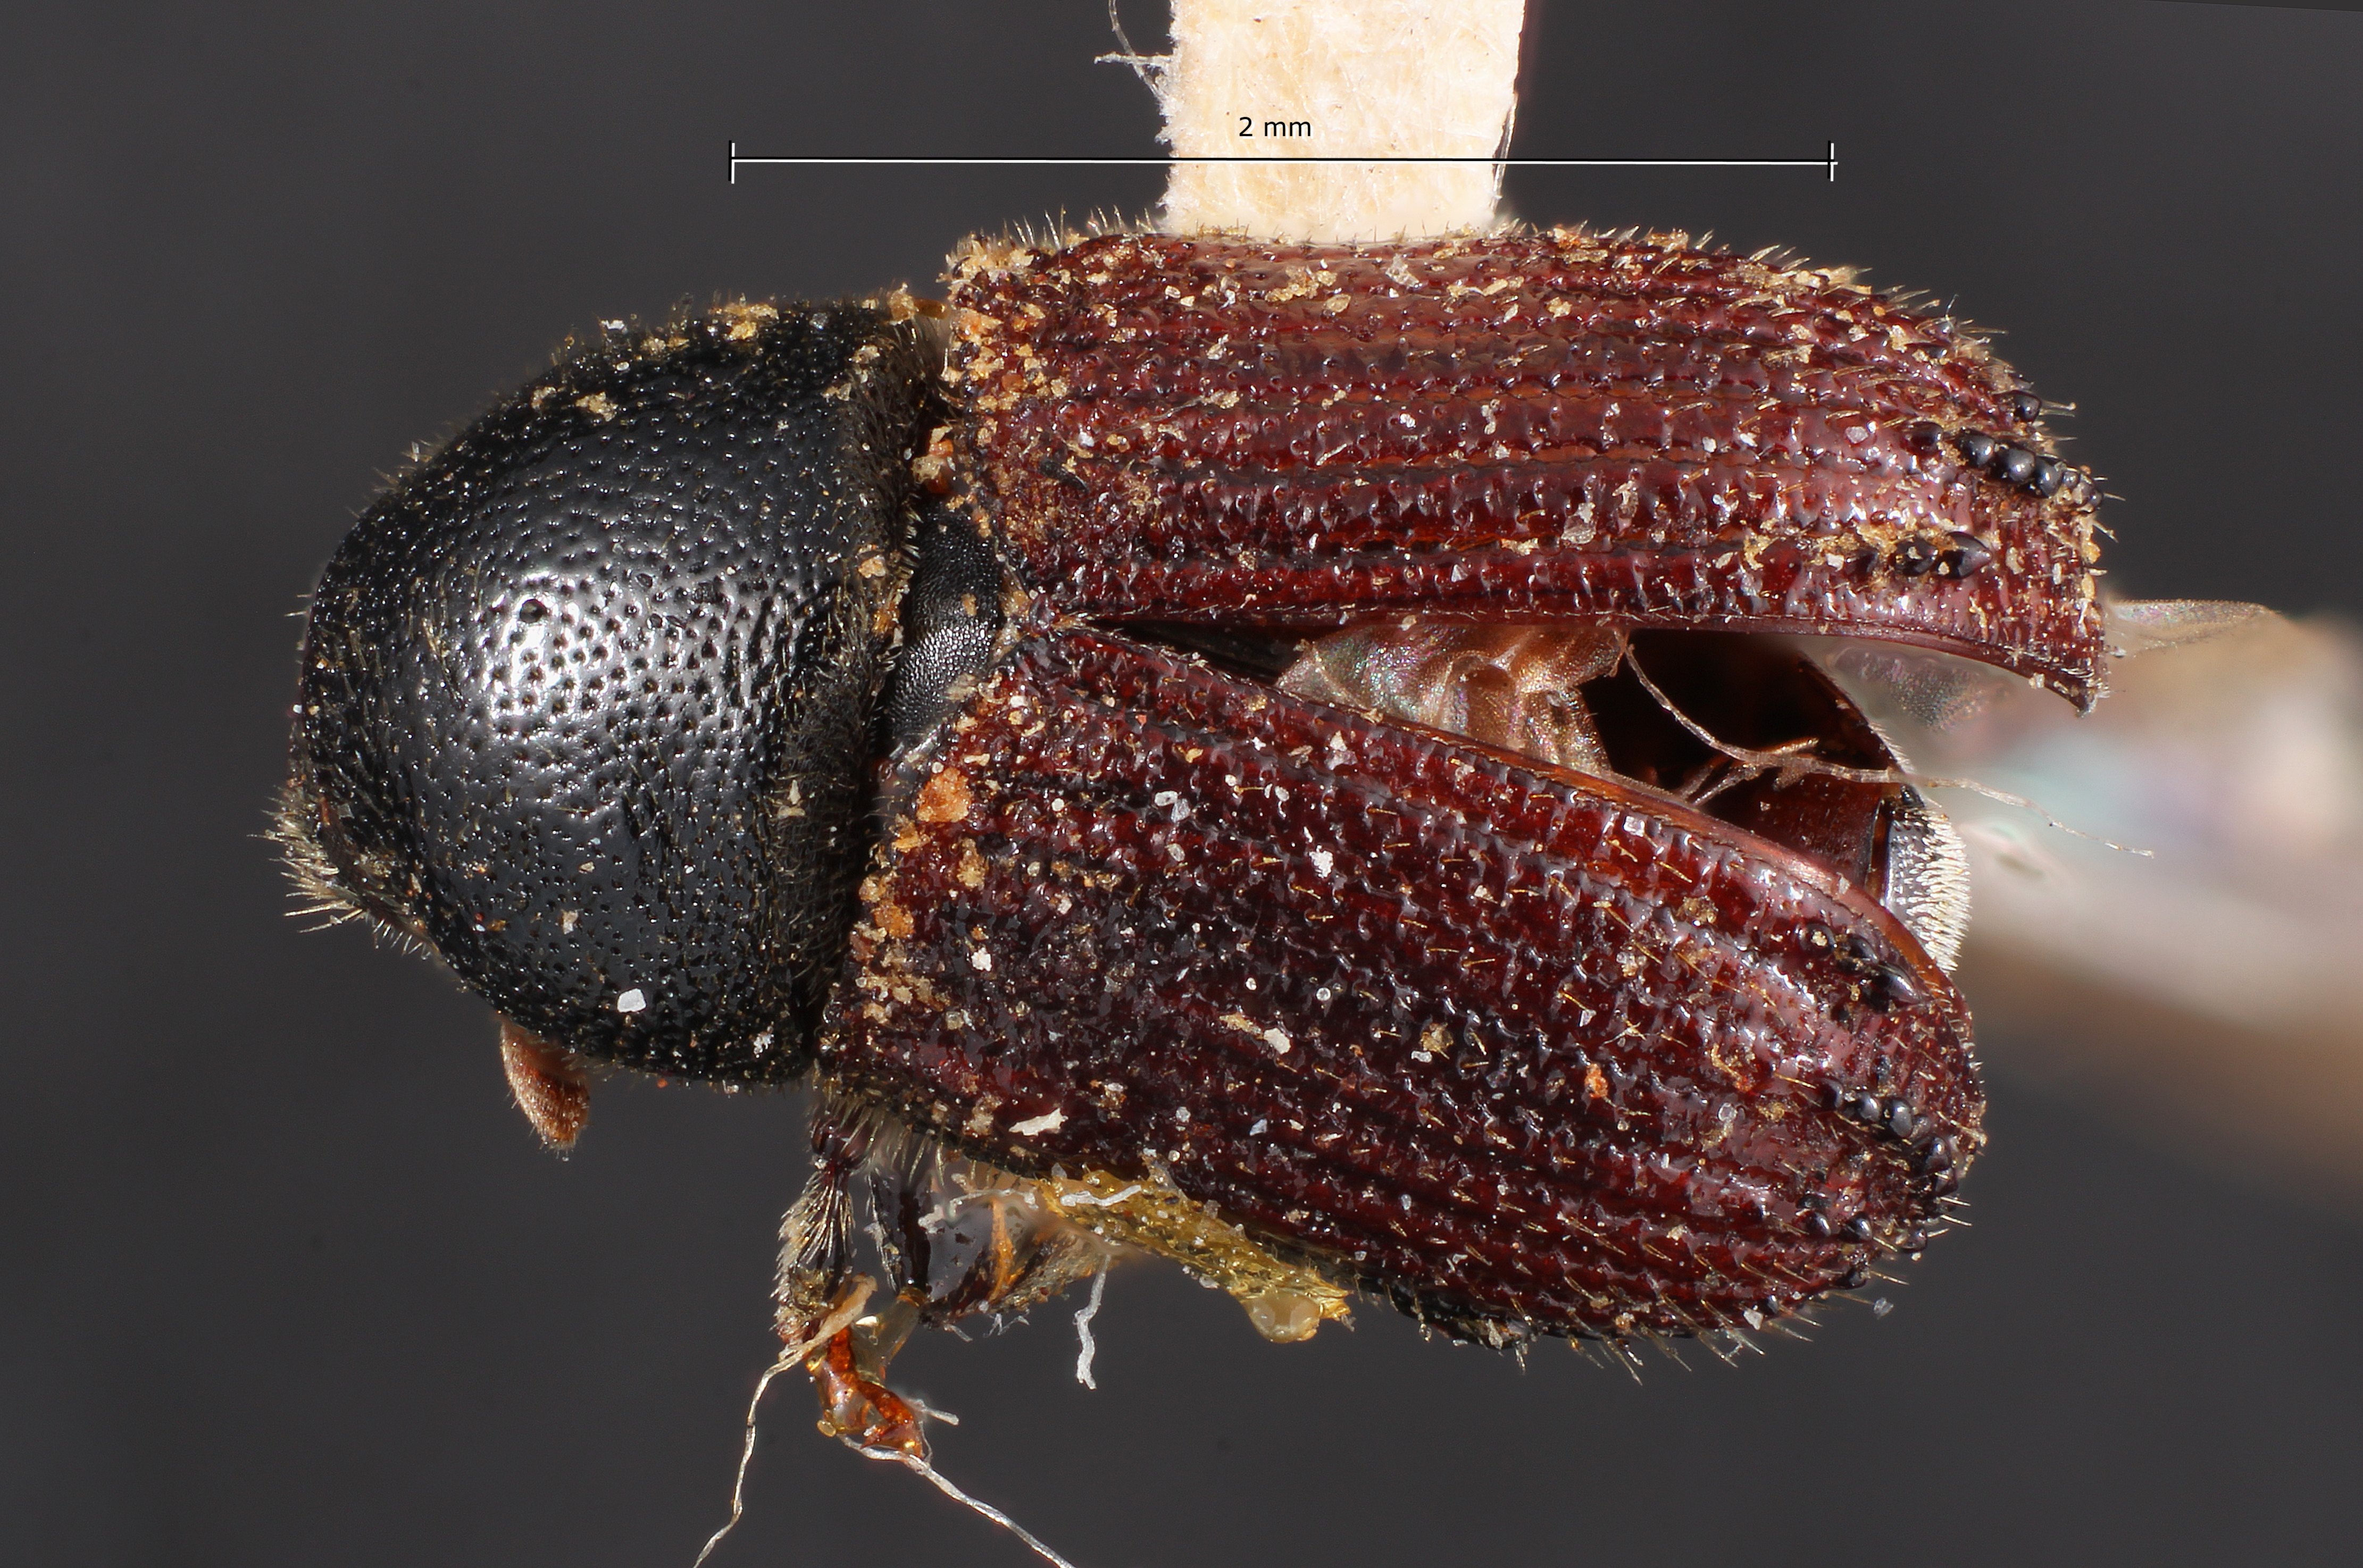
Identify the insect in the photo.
Phloeosinus cupressi
